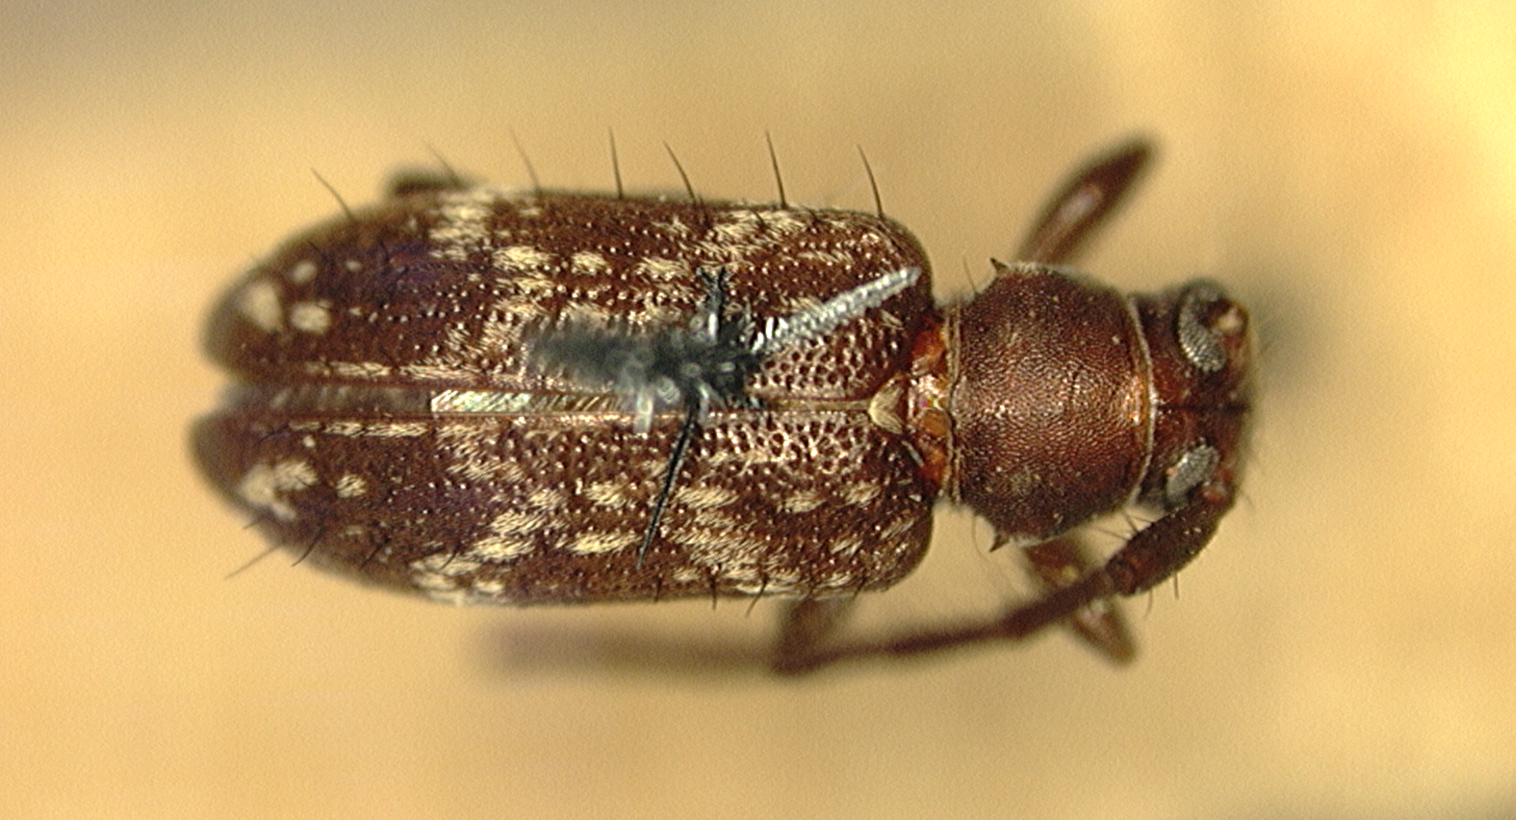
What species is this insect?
Exocentrus insularis
